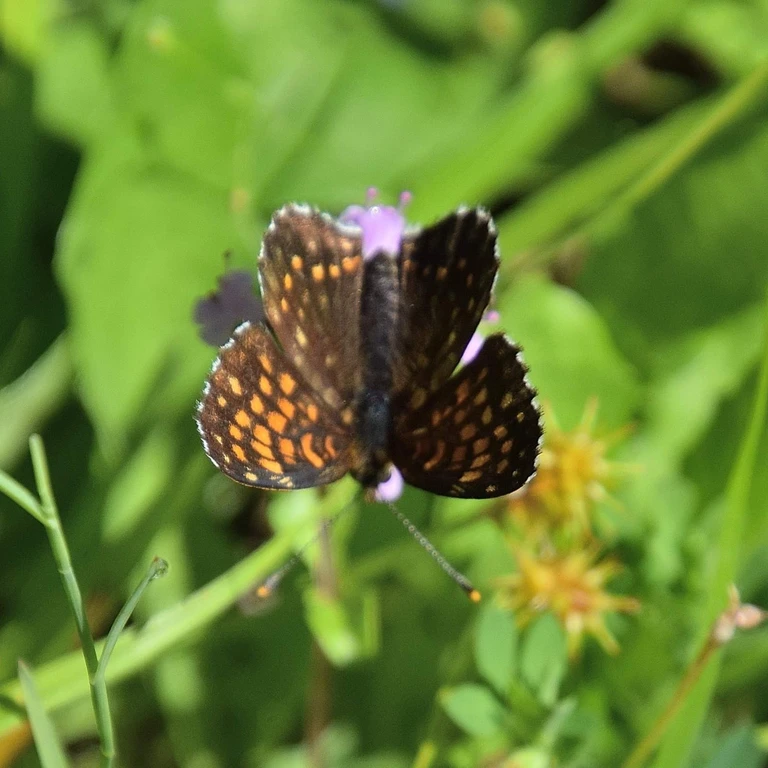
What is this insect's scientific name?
Melitaea diamina
